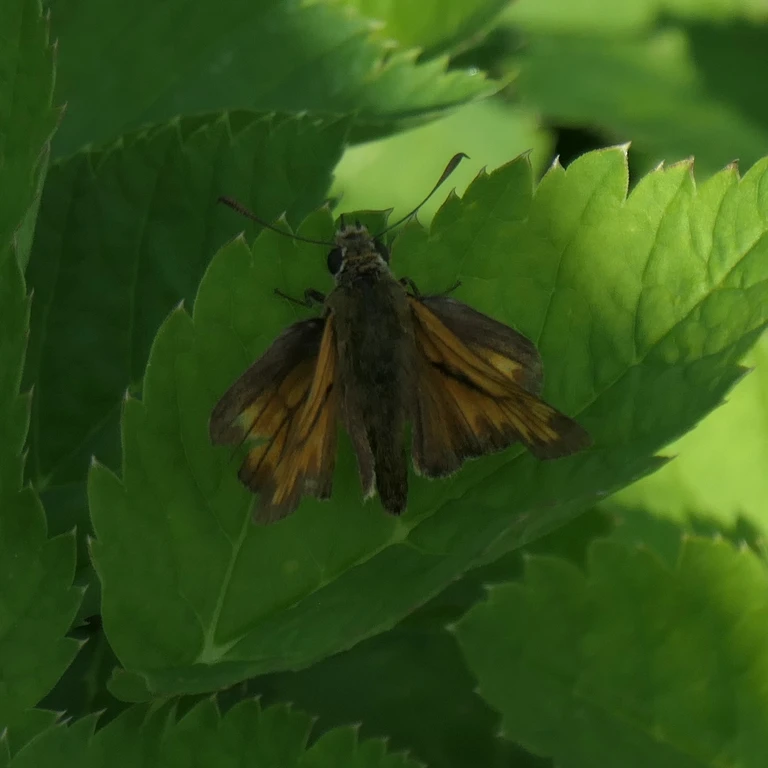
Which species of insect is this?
Ochlodes sylvanus (also Ochlodes venata)
